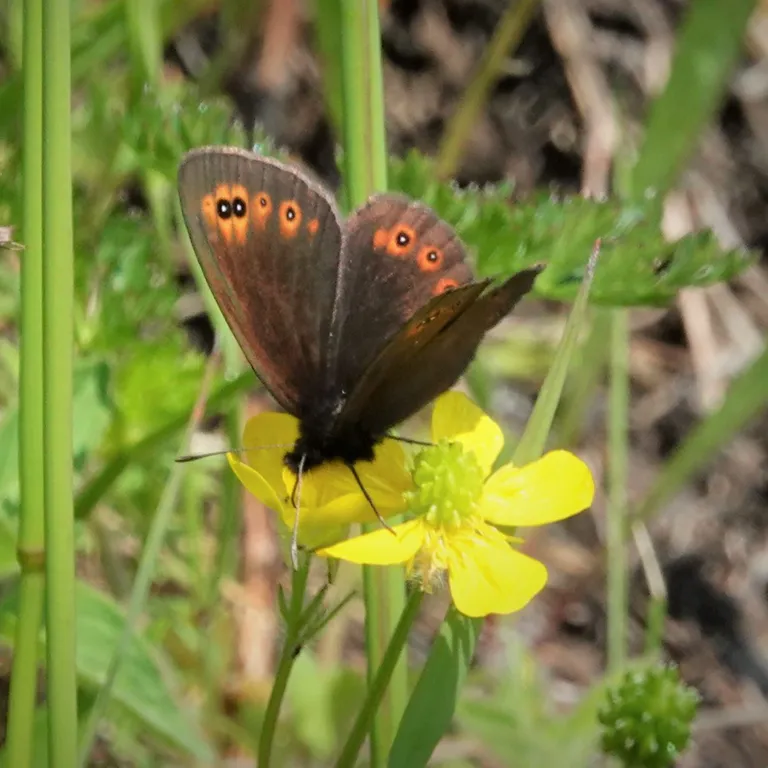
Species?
Erebia medusa
